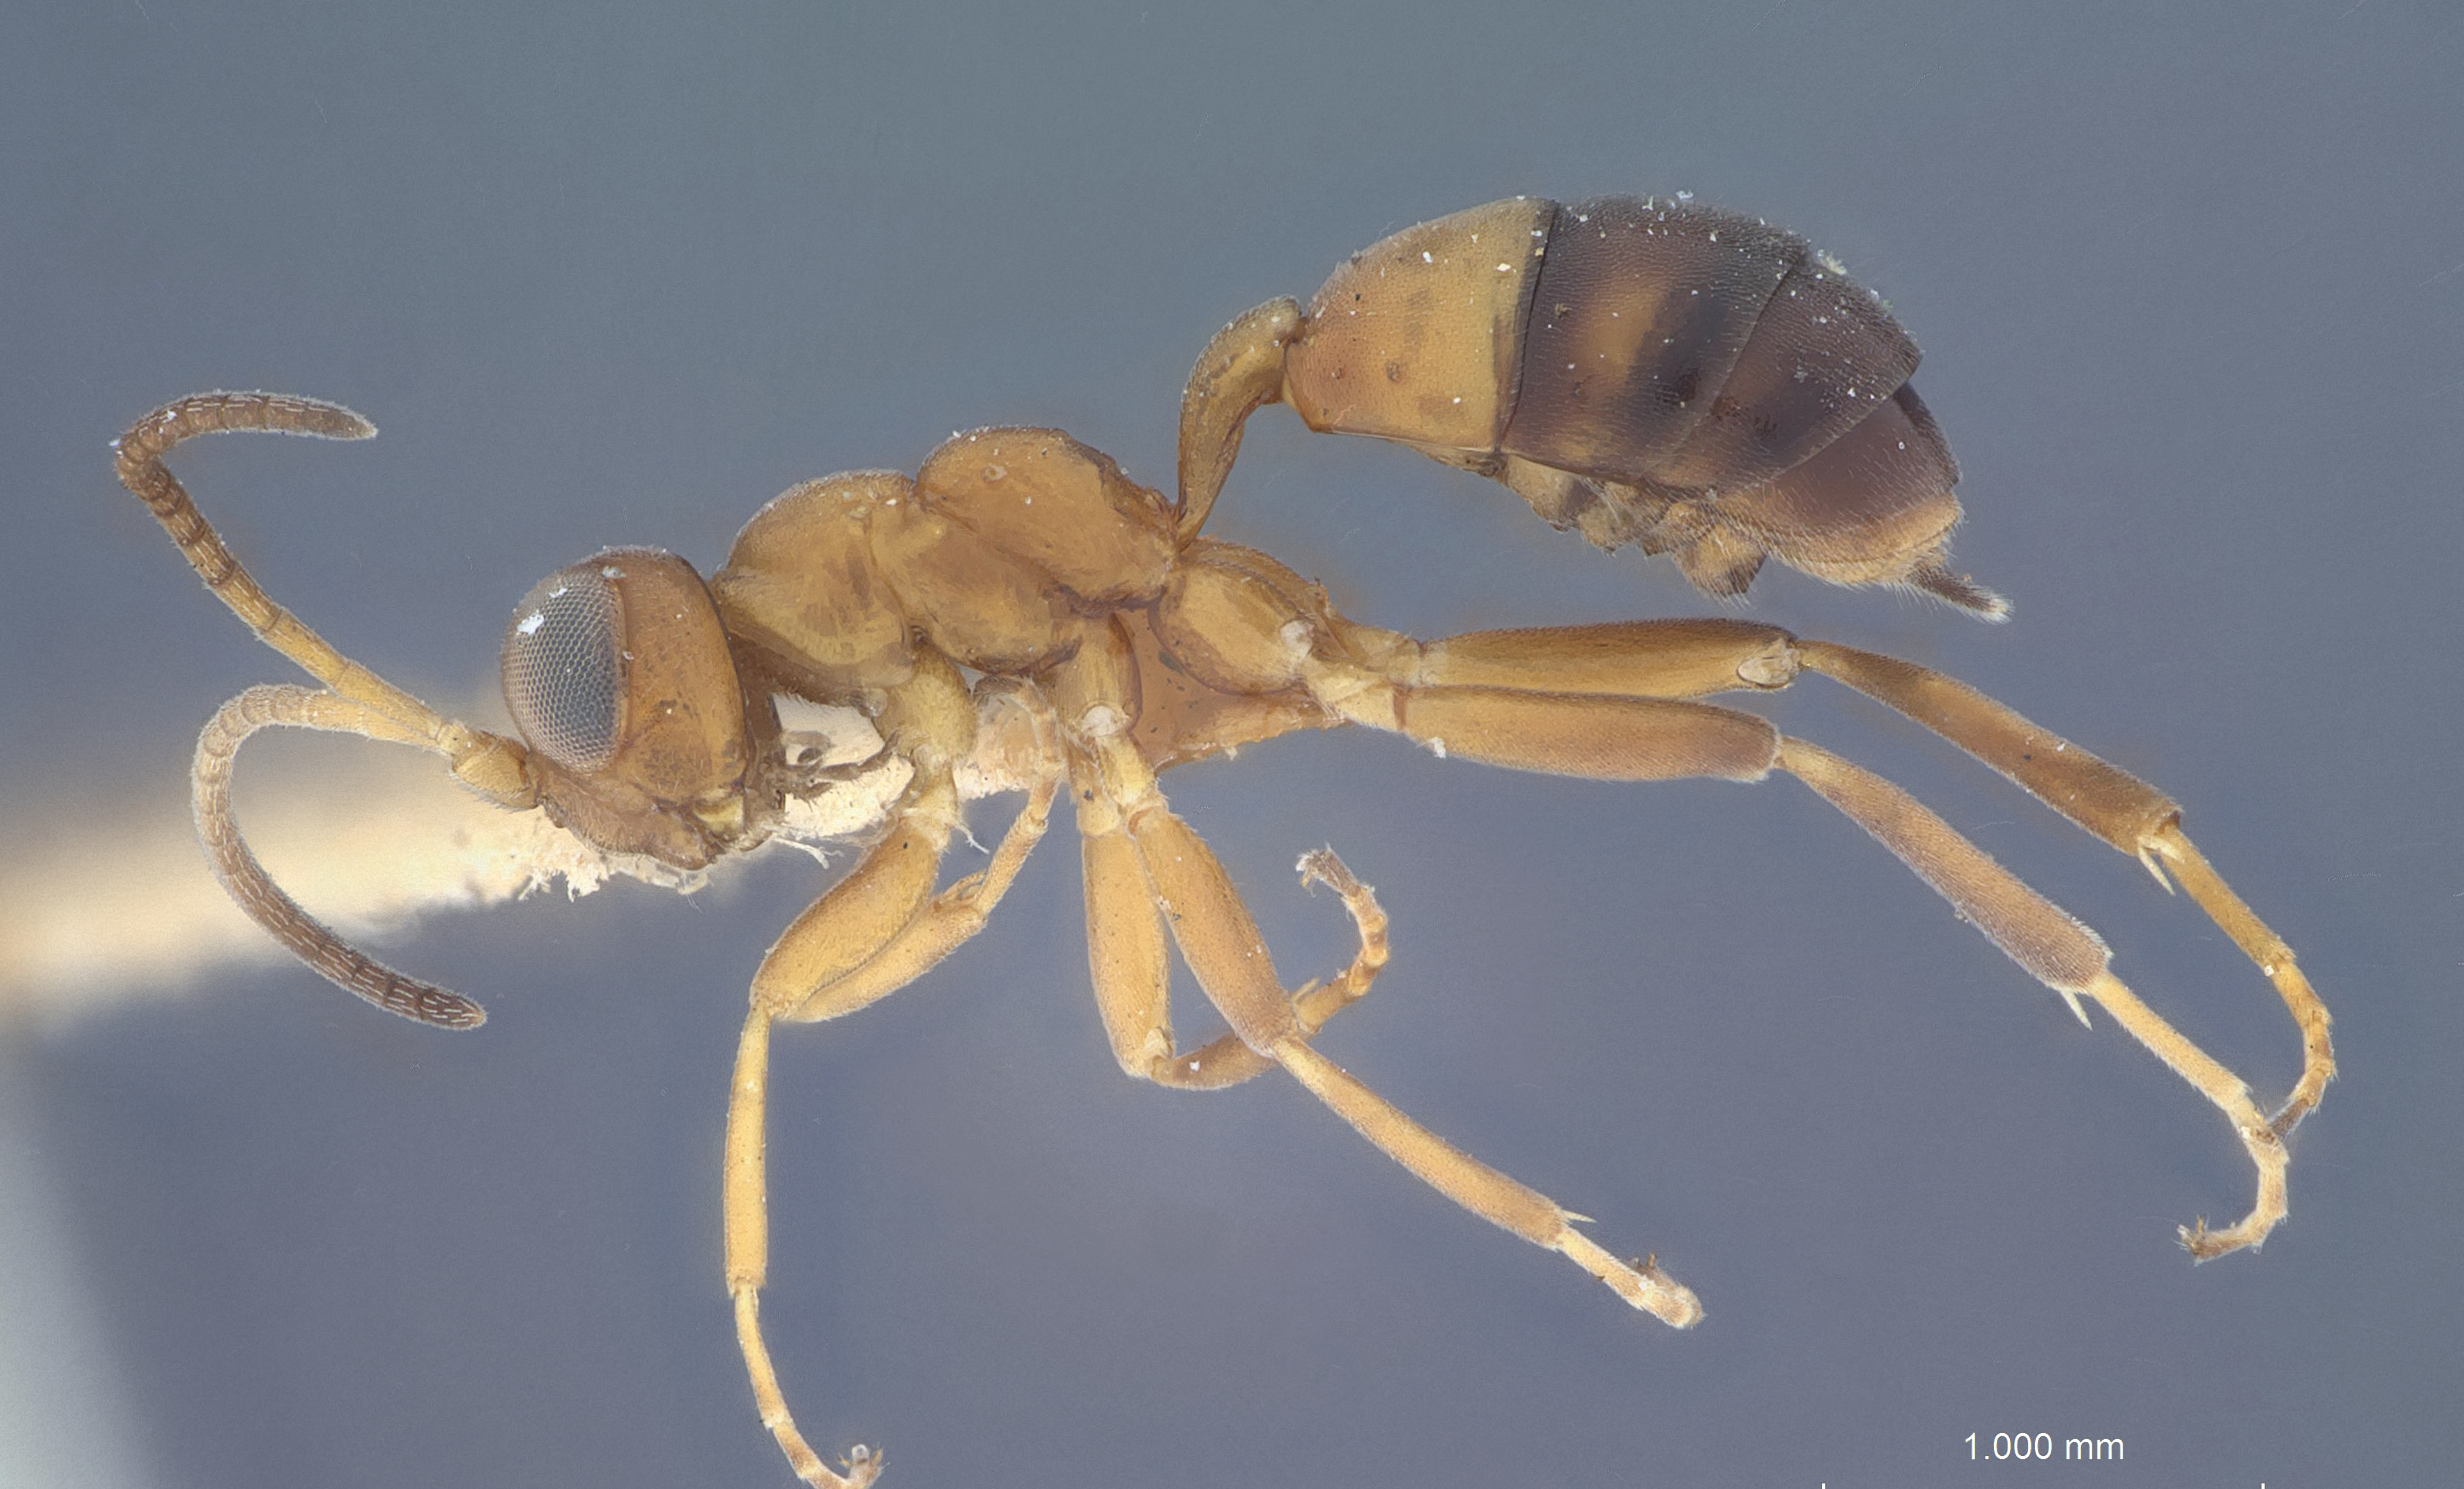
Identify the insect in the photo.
Pezomachus brevistylus
